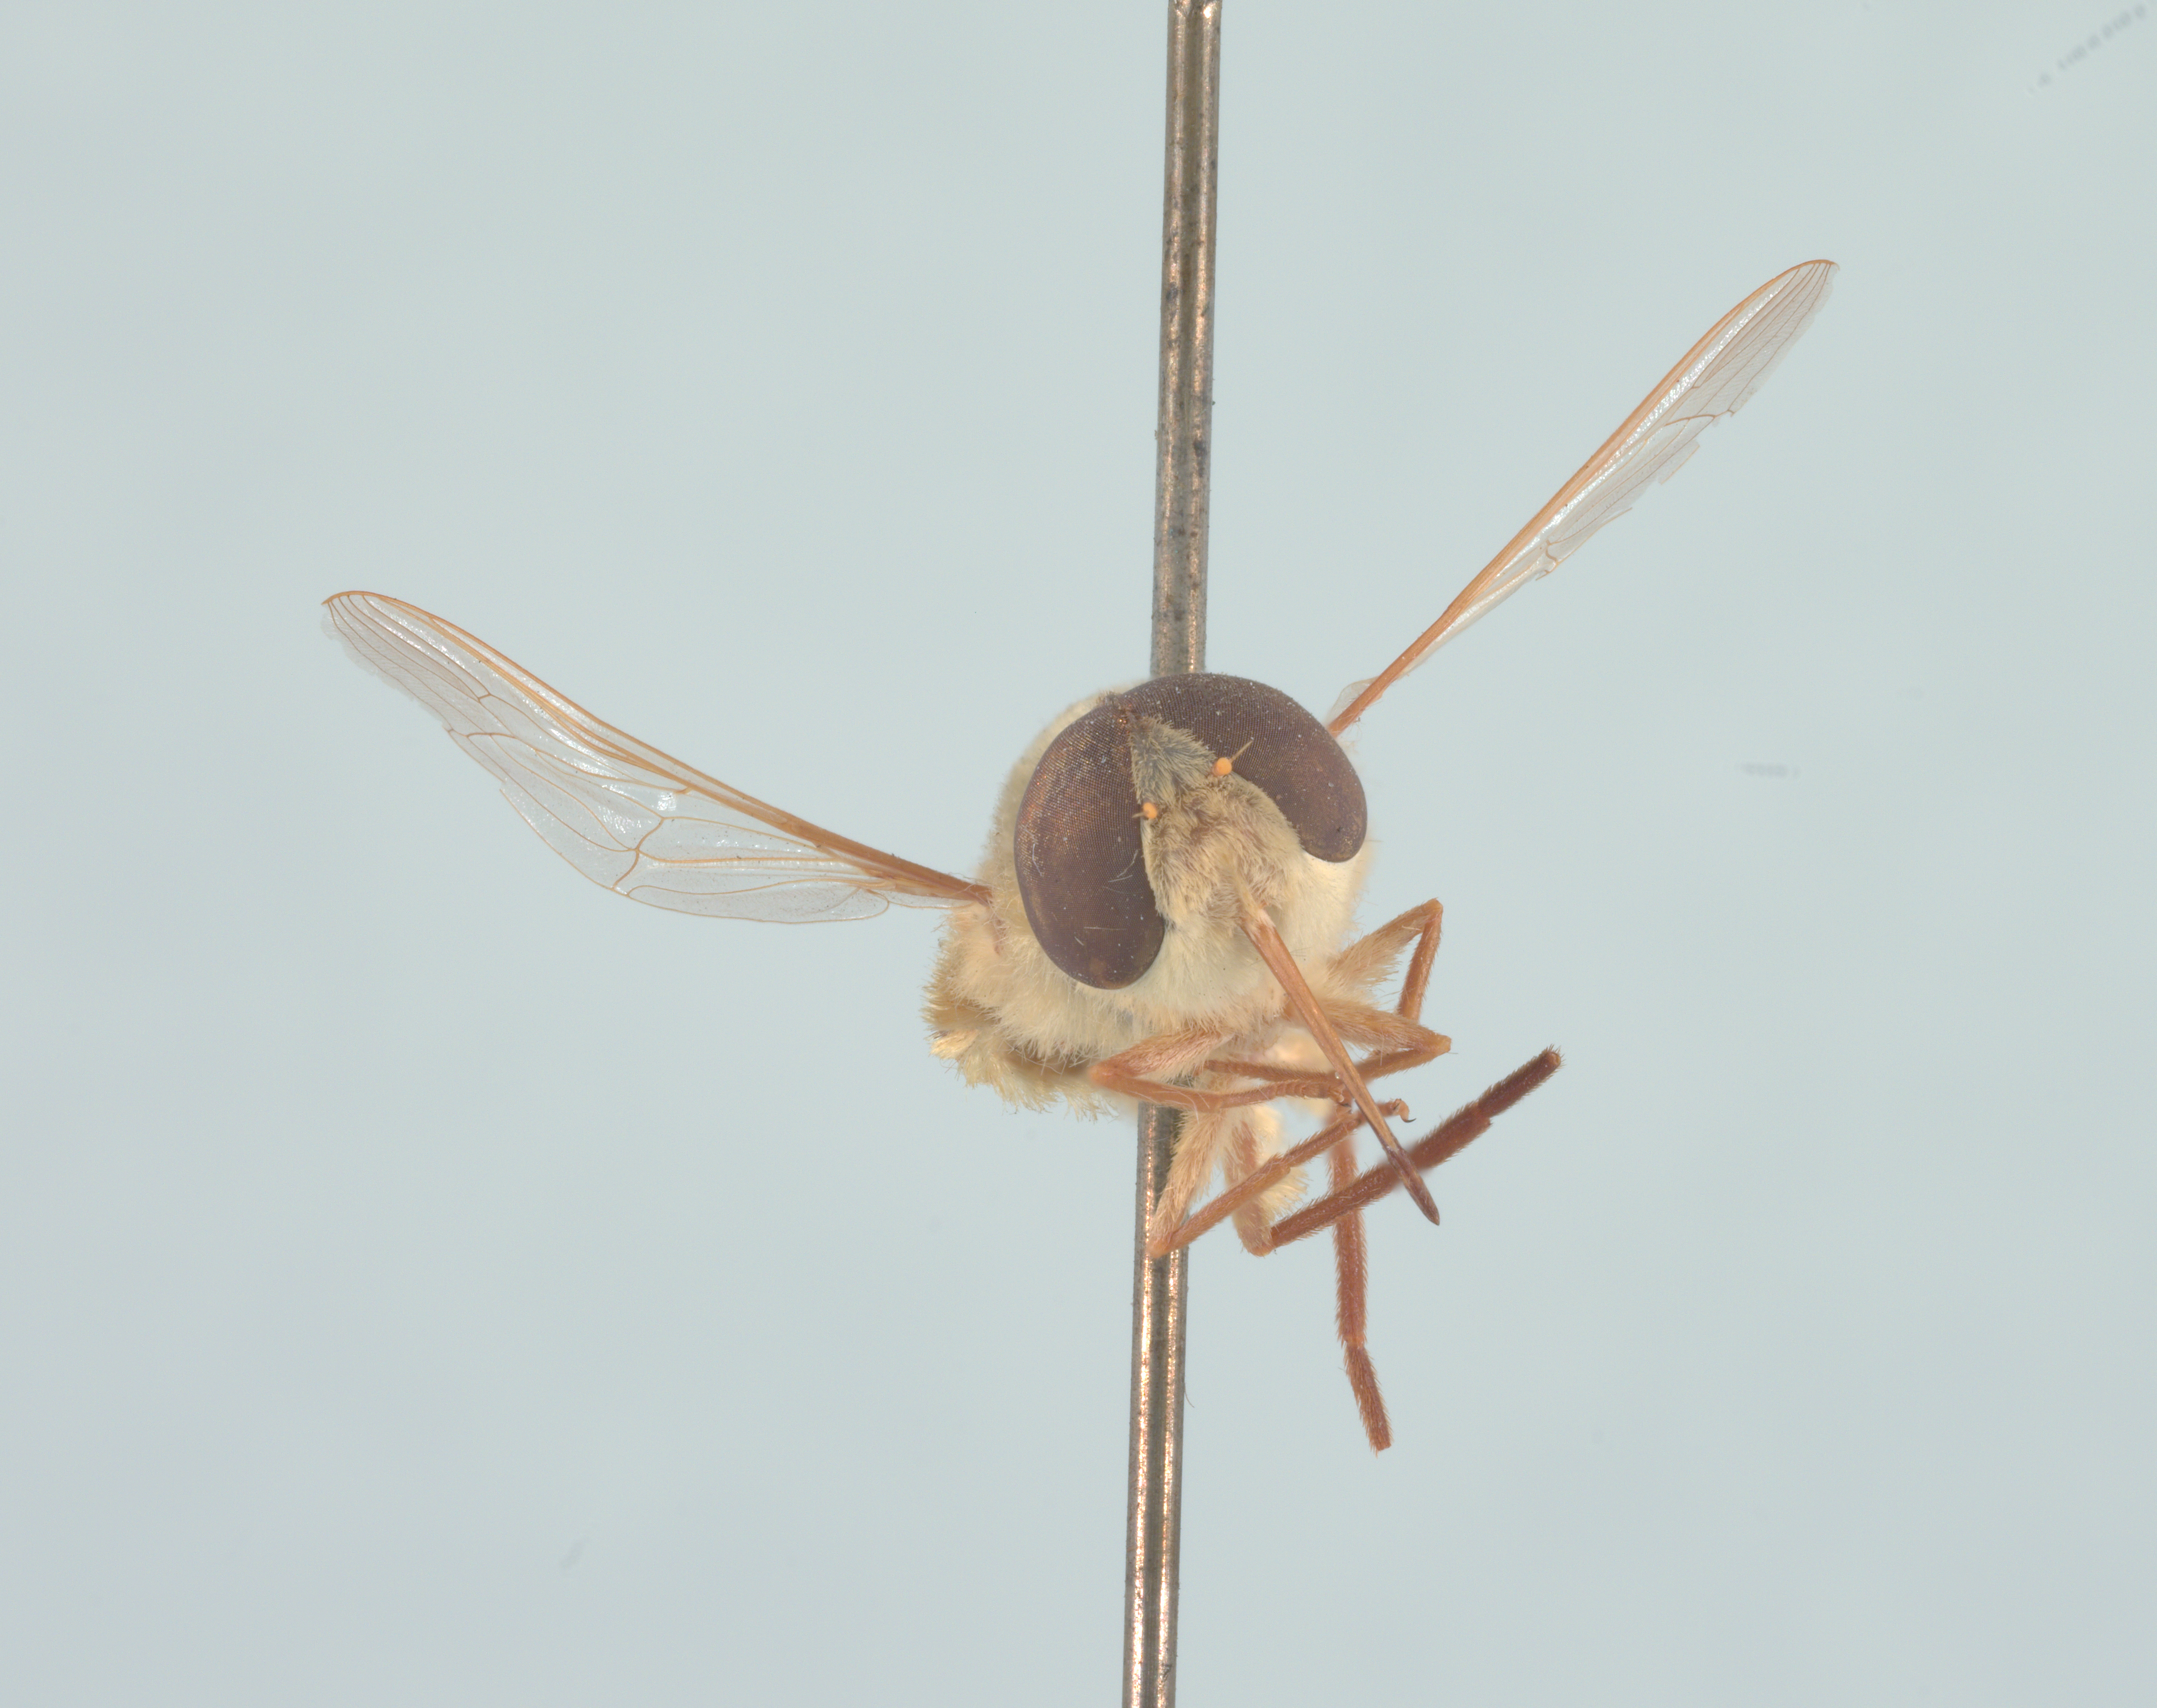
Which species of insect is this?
Neorhynchocephalus volaticus
